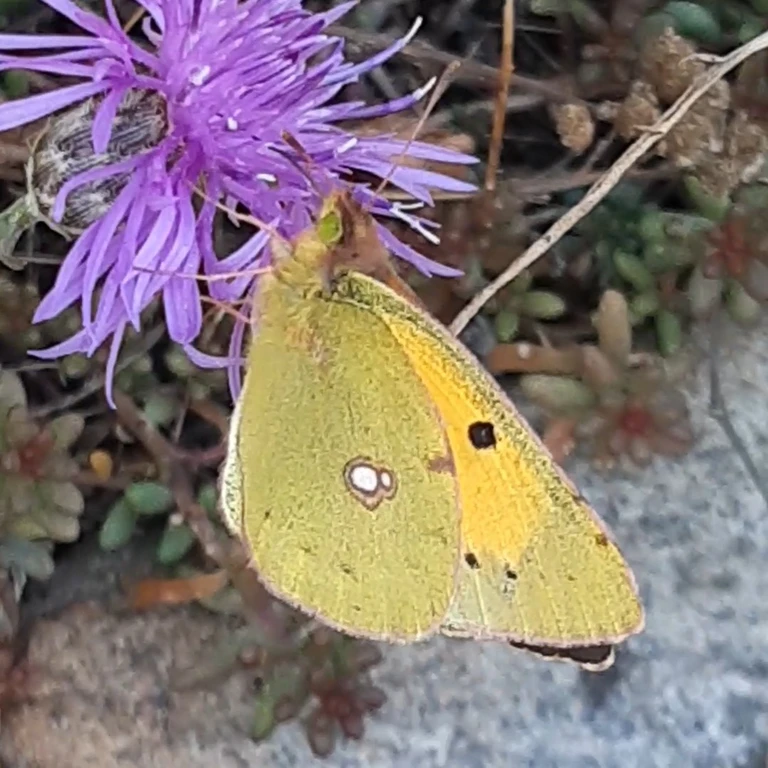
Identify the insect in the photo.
Colias croceus
